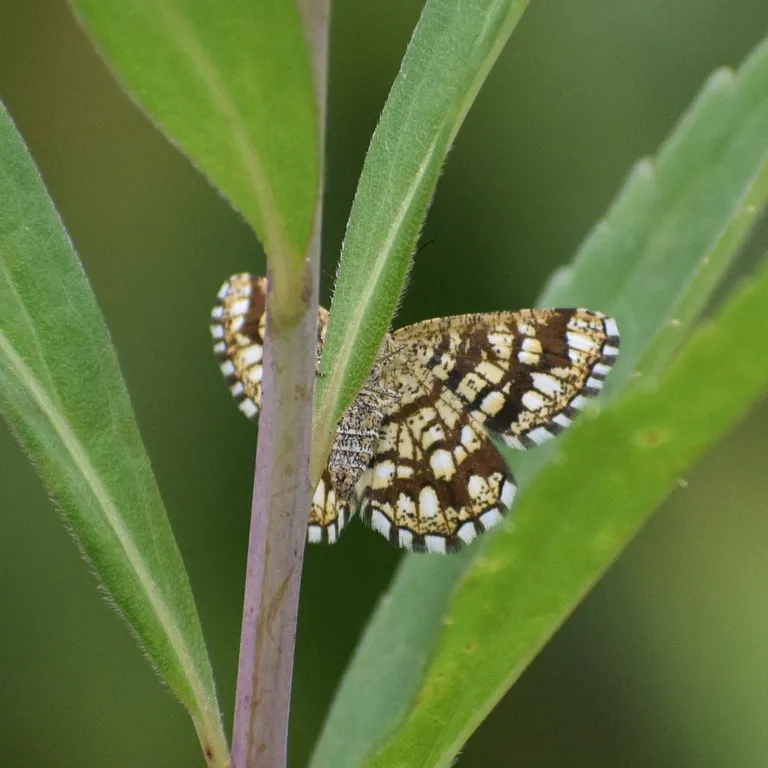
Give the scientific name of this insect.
Chiasmia clathrata
